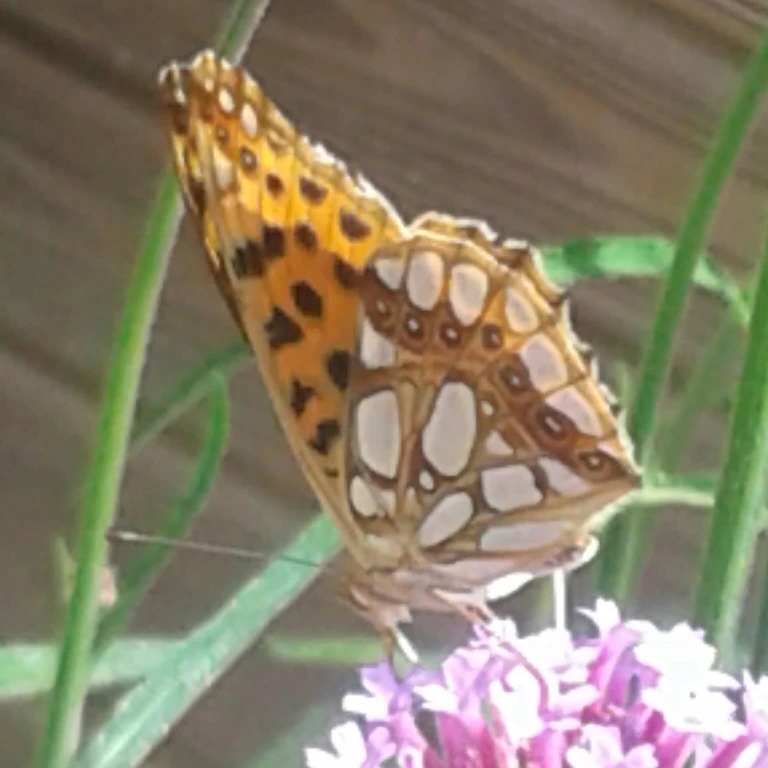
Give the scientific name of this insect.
Issoria lathonia
